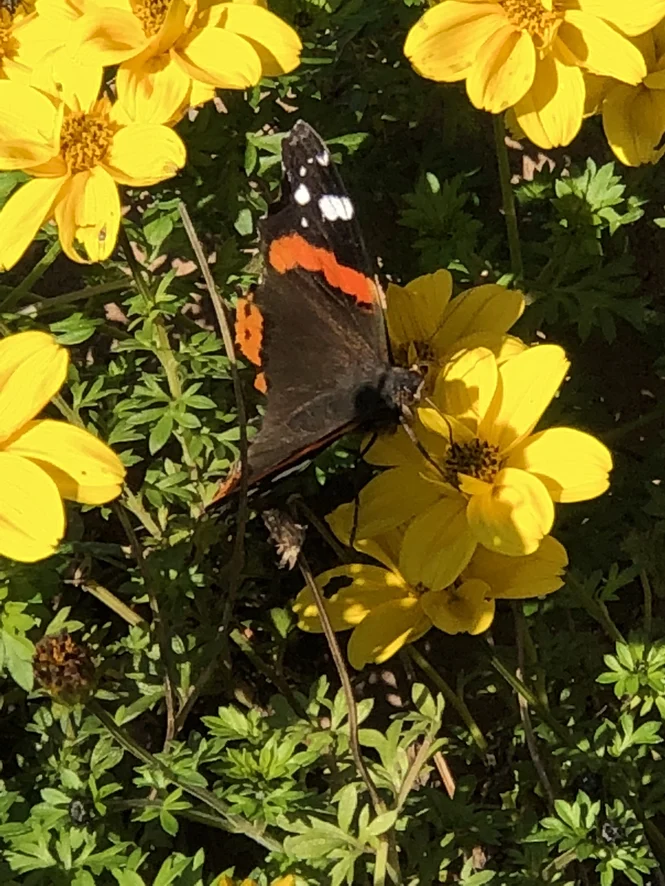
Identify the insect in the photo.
Vanessa atalanta
